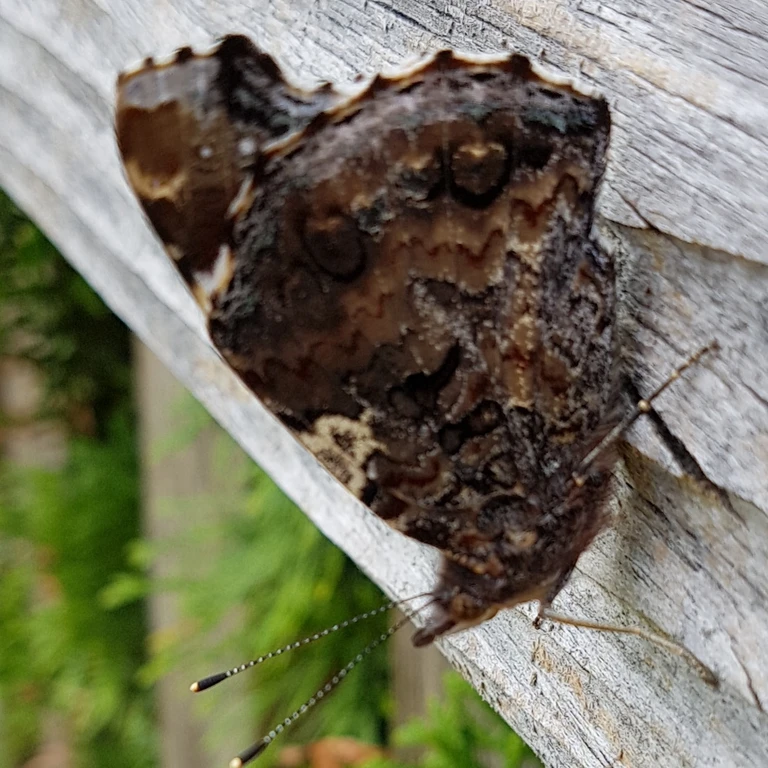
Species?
Vanessa atalanta
